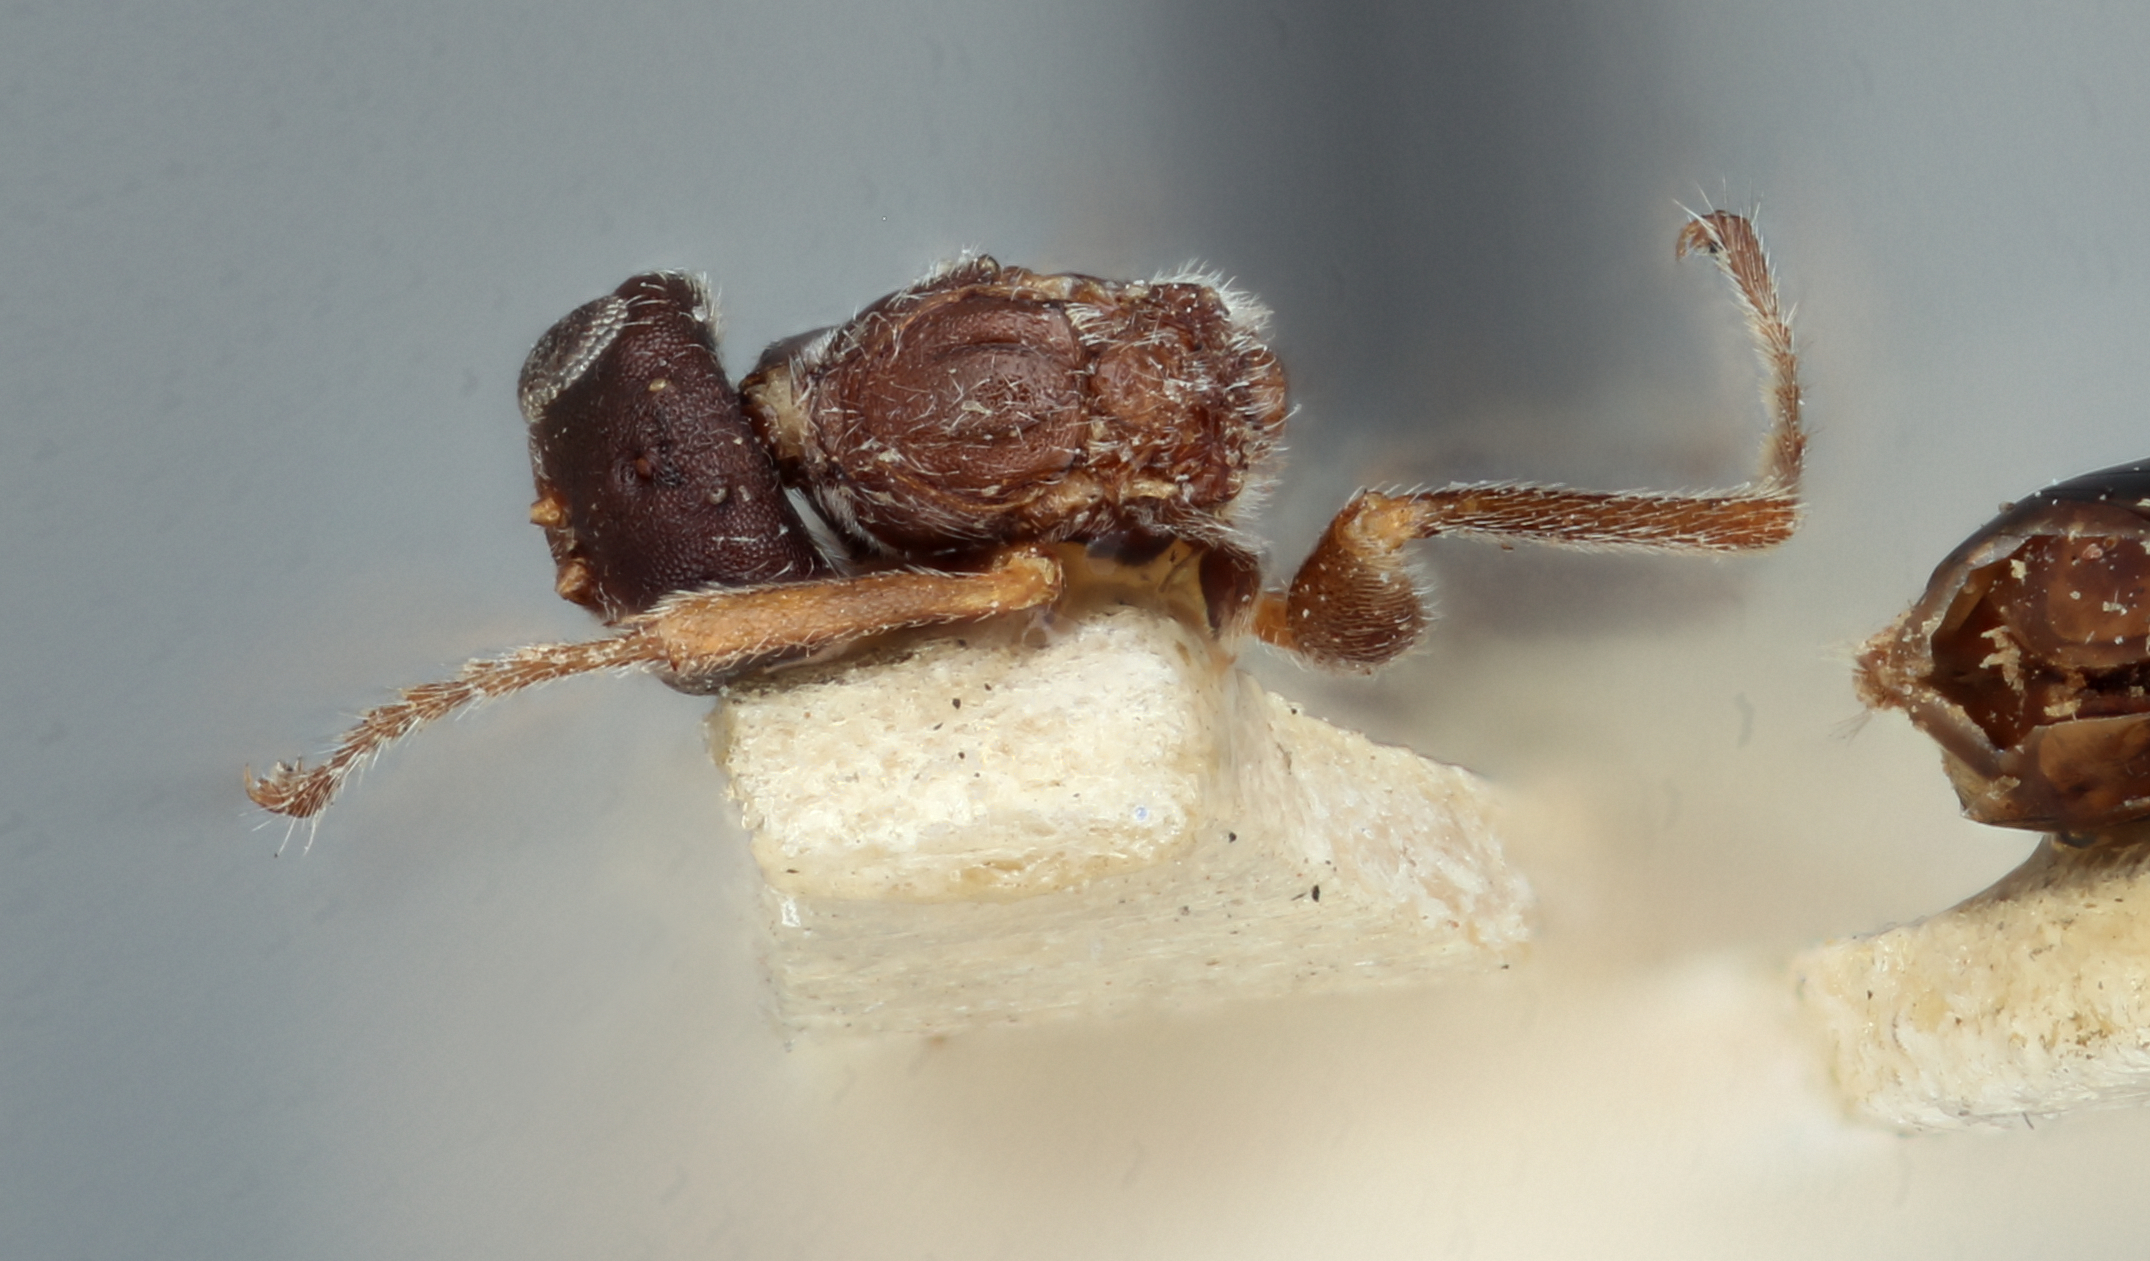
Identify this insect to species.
Biorhiza rubinus
